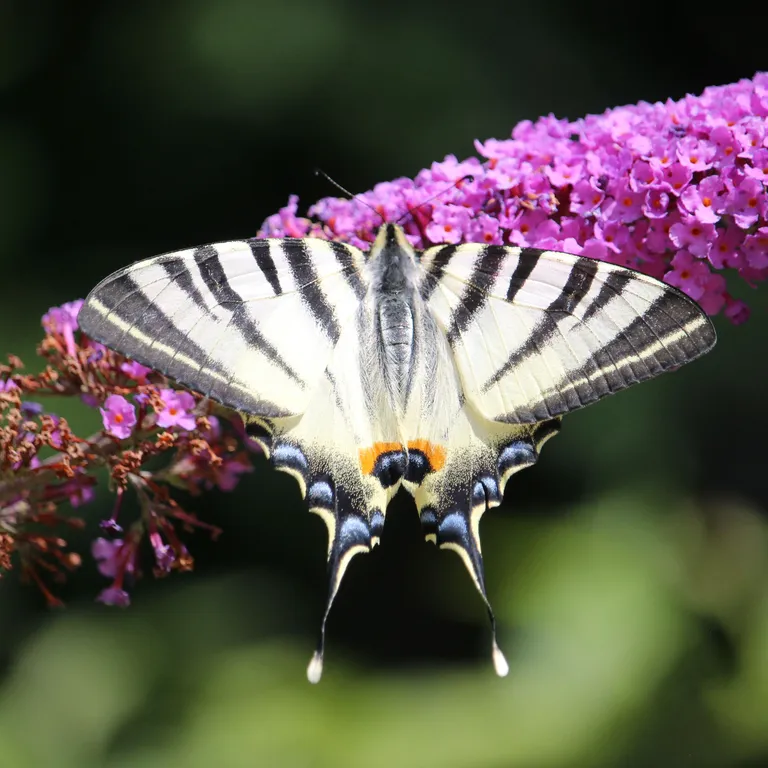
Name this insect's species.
Iphiclides podalirius
